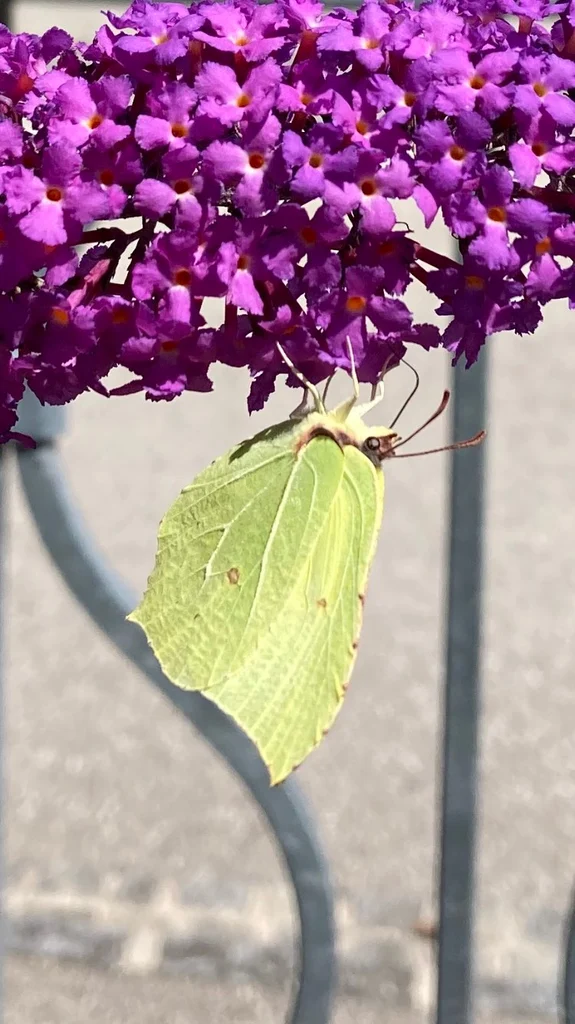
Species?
Gonepteryx rhamni
